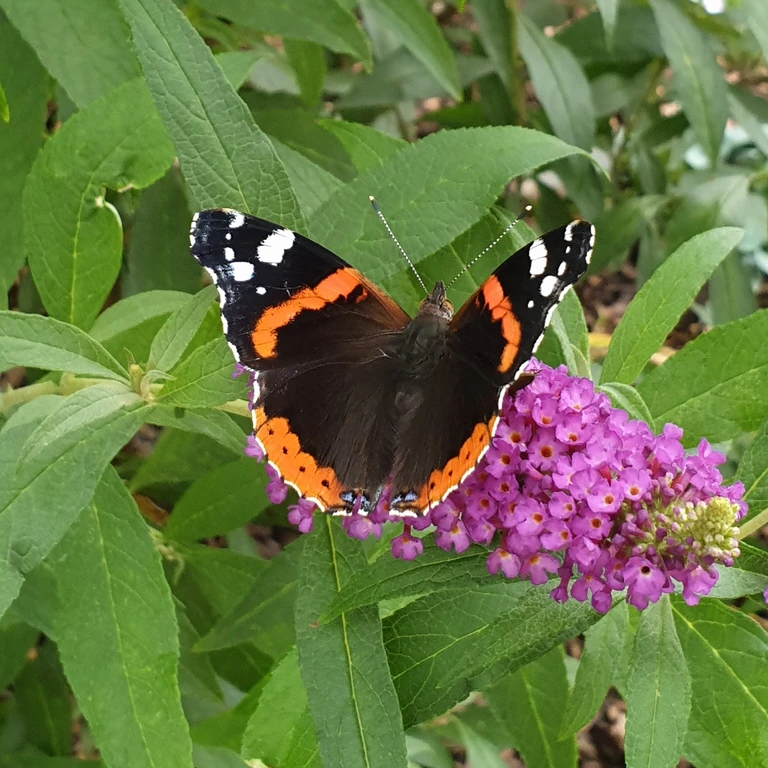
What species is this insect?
Vanessa atalanta
